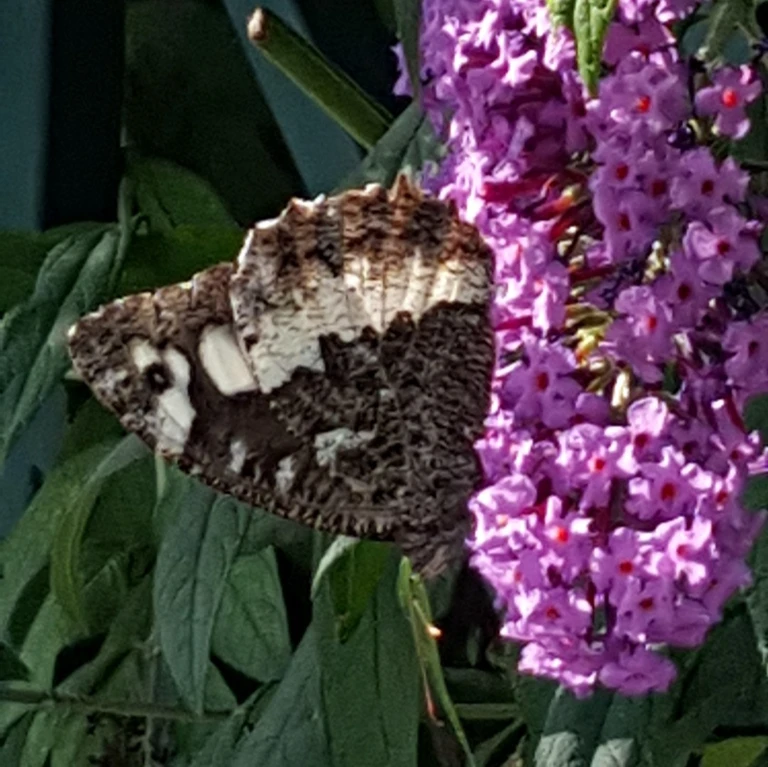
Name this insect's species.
Brintesia circe
